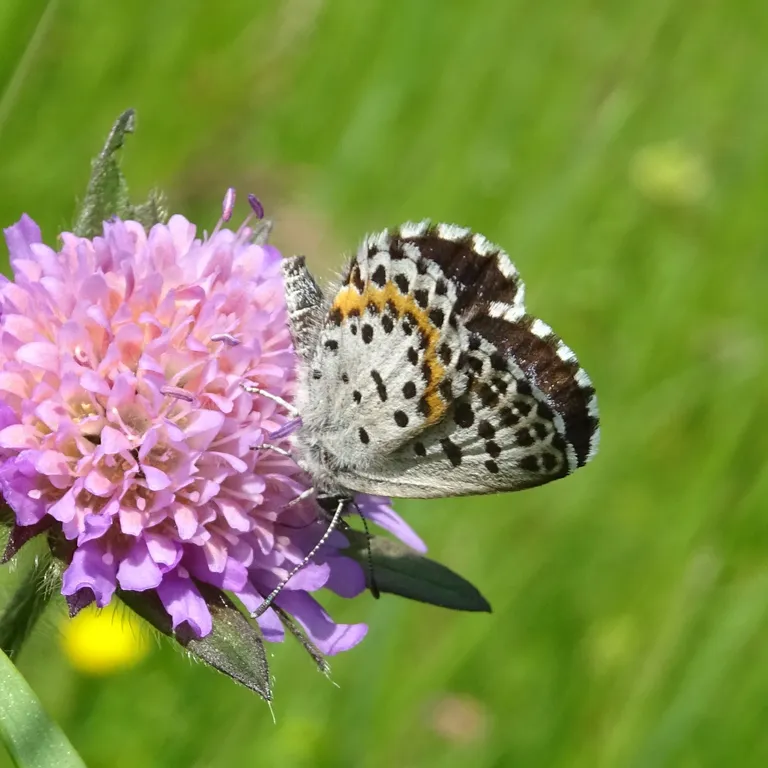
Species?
Scolitantides orion
